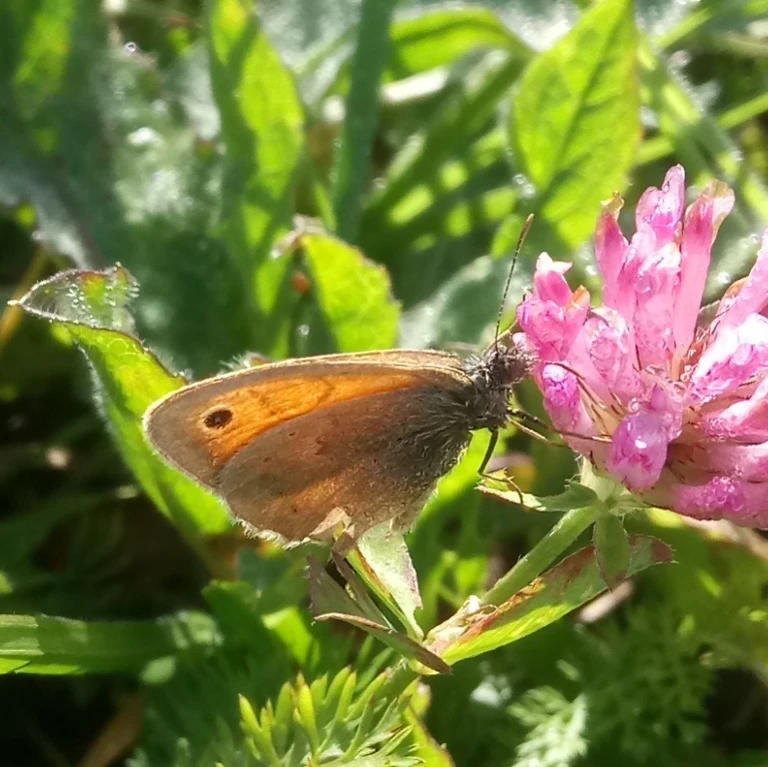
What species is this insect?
Coenonympha pamphilus
